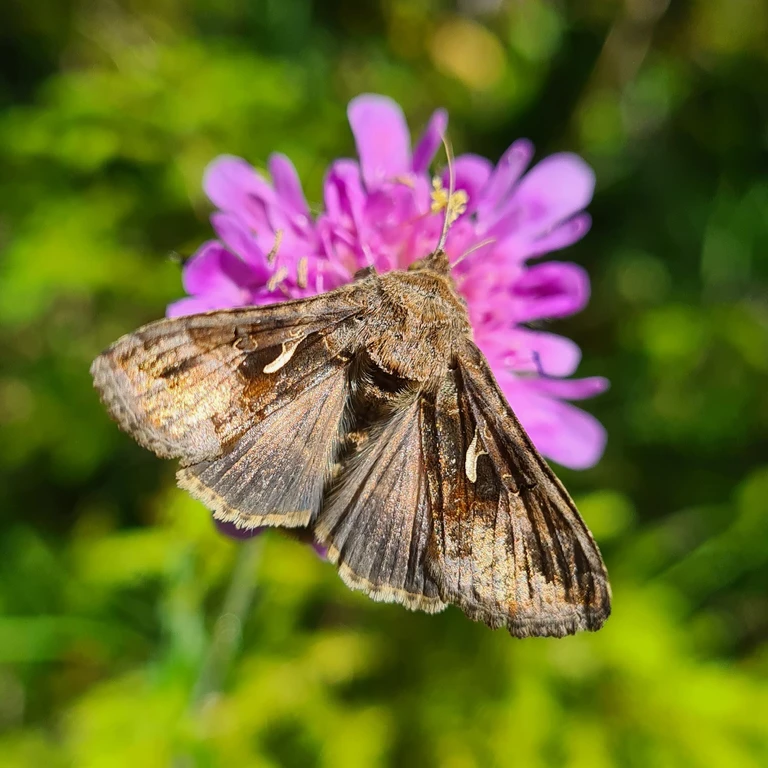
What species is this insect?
Autographa gamma
